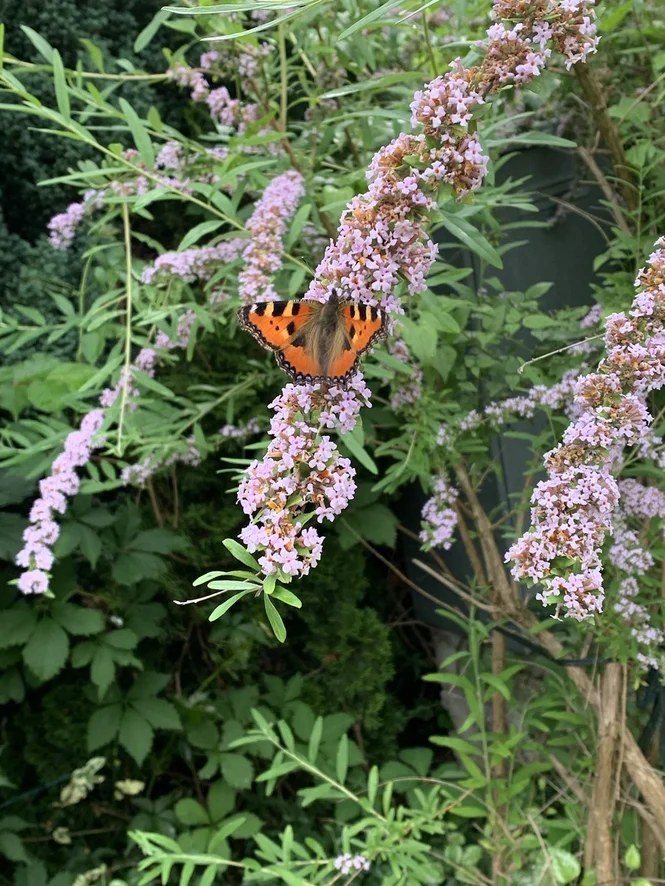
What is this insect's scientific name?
Aglais urticae
